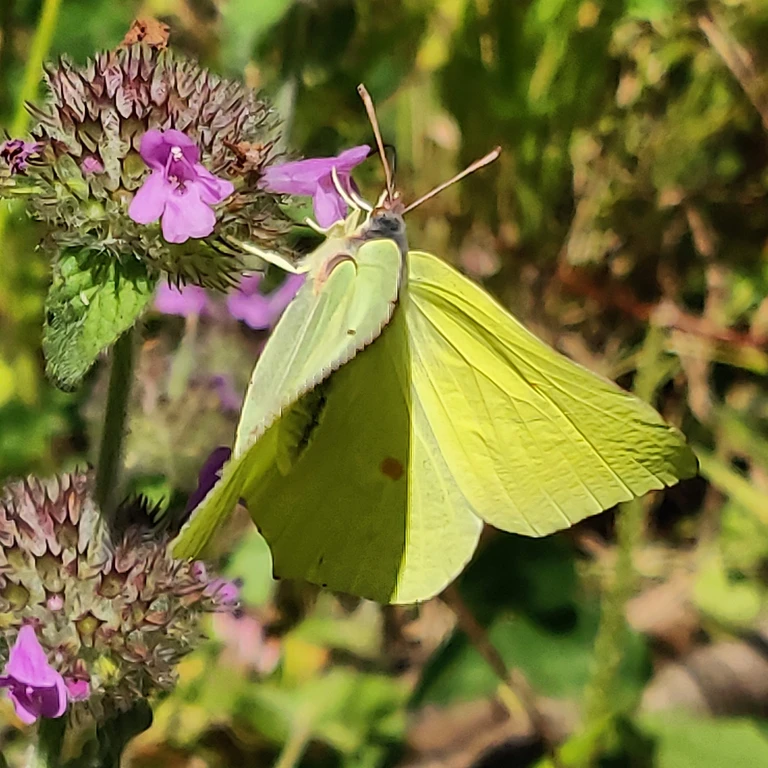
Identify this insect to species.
Gonepteryx rhamni
